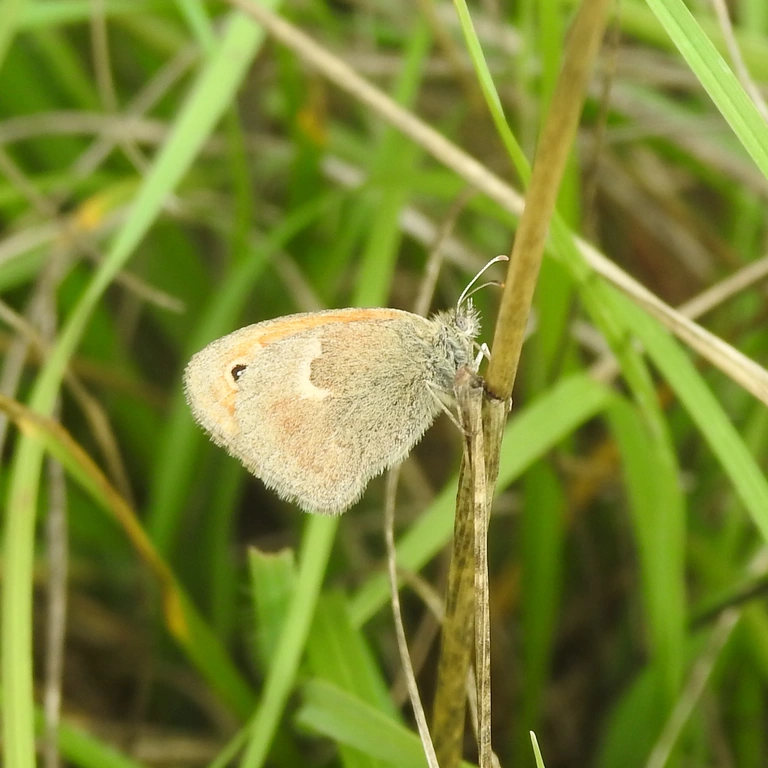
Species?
Coenonympha pamphilus
